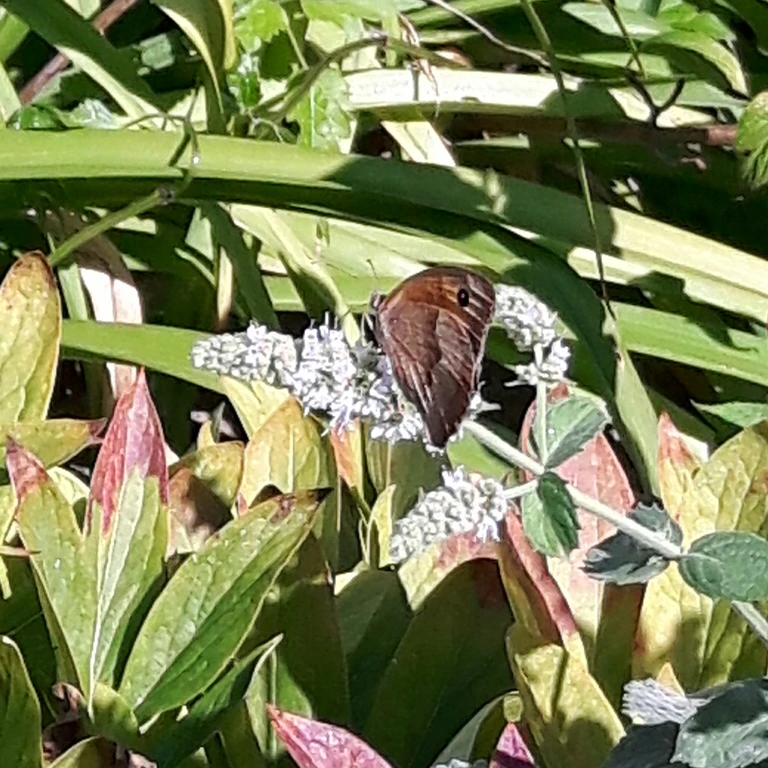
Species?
Maniola jurtina
